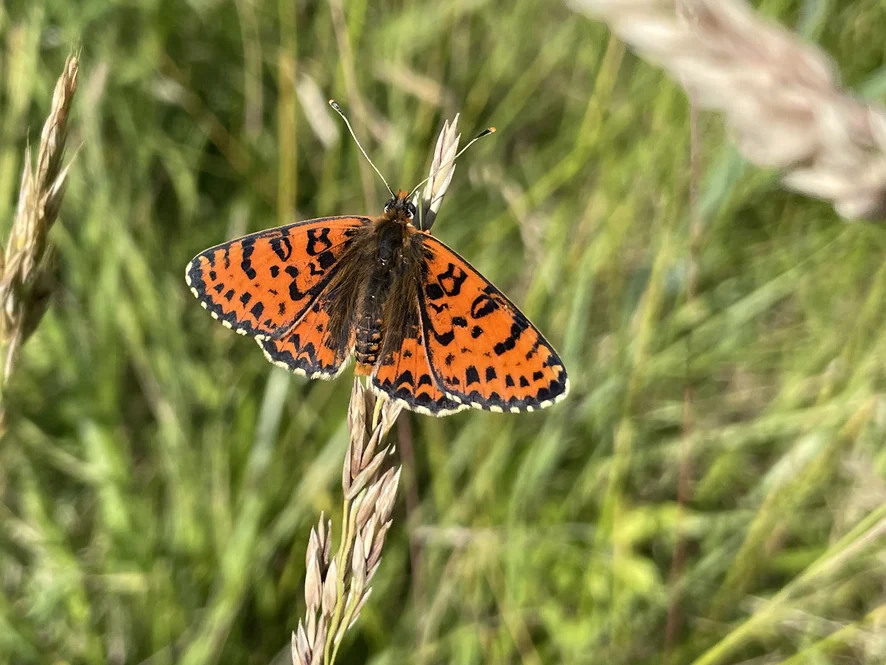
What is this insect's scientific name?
Melitaea didyma
